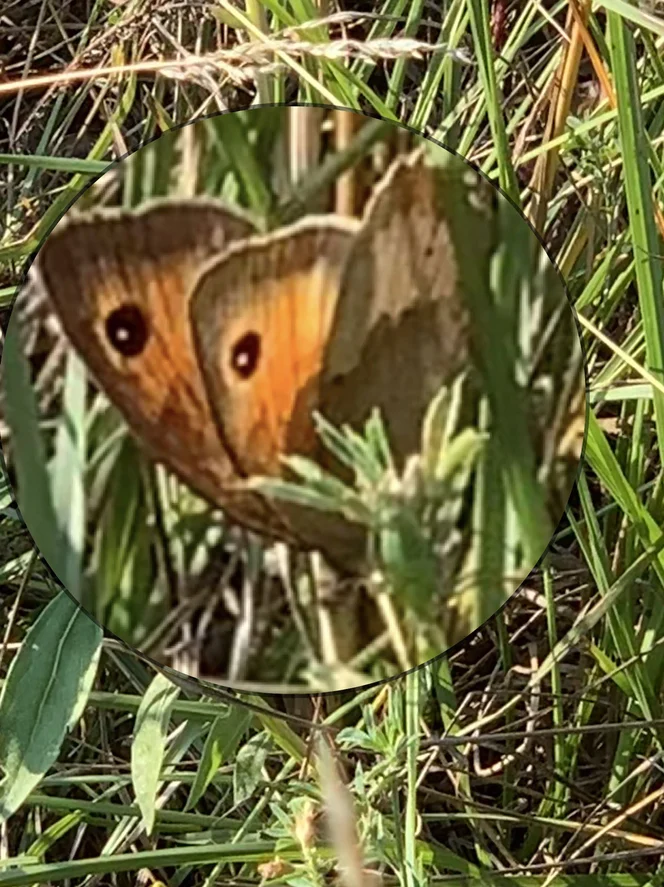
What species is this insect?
Maniola jurtina
